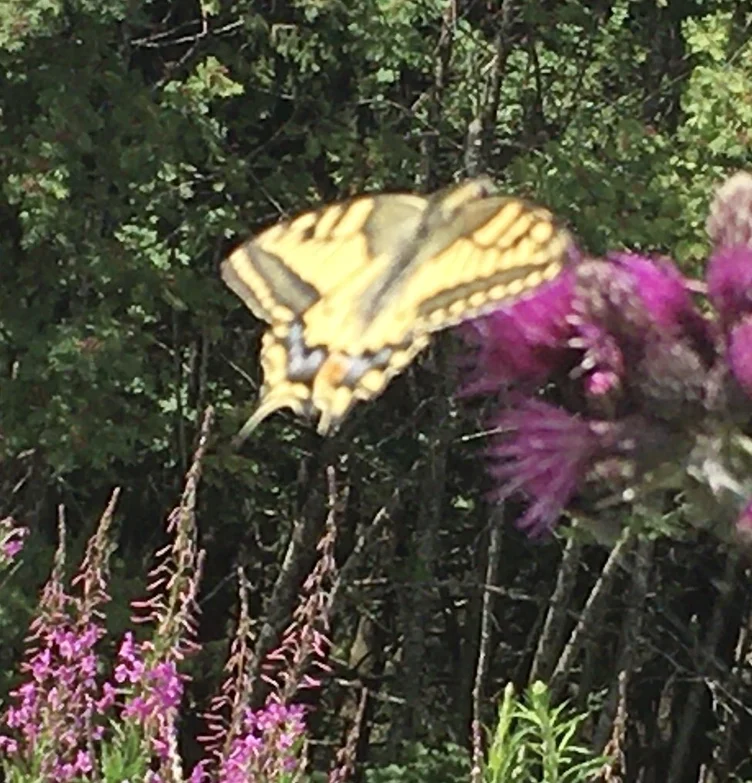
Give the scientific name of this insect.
Papilio machaon
